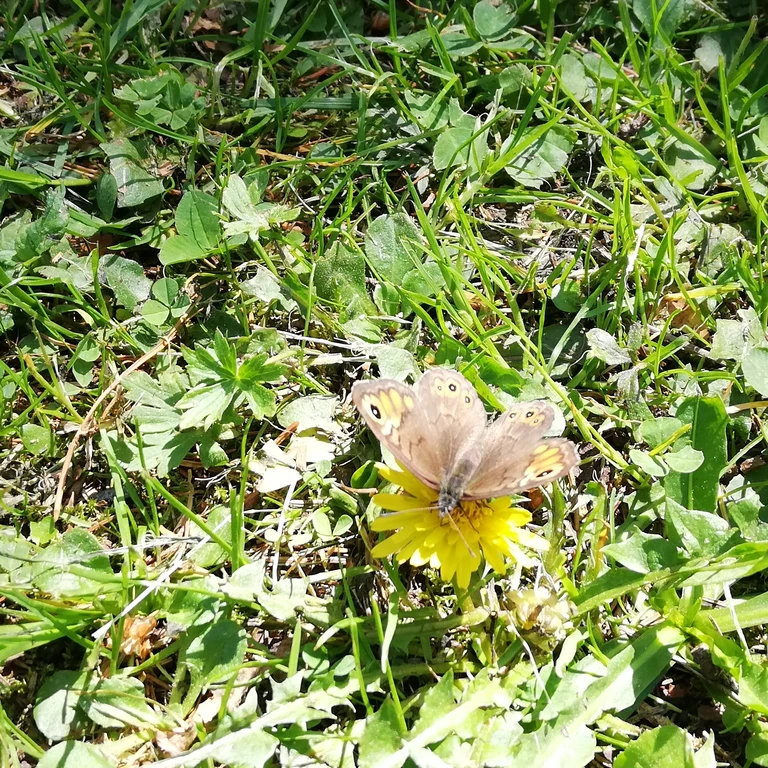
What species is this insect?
Lasiommata petropolitana (also Pararge petropolitana)
